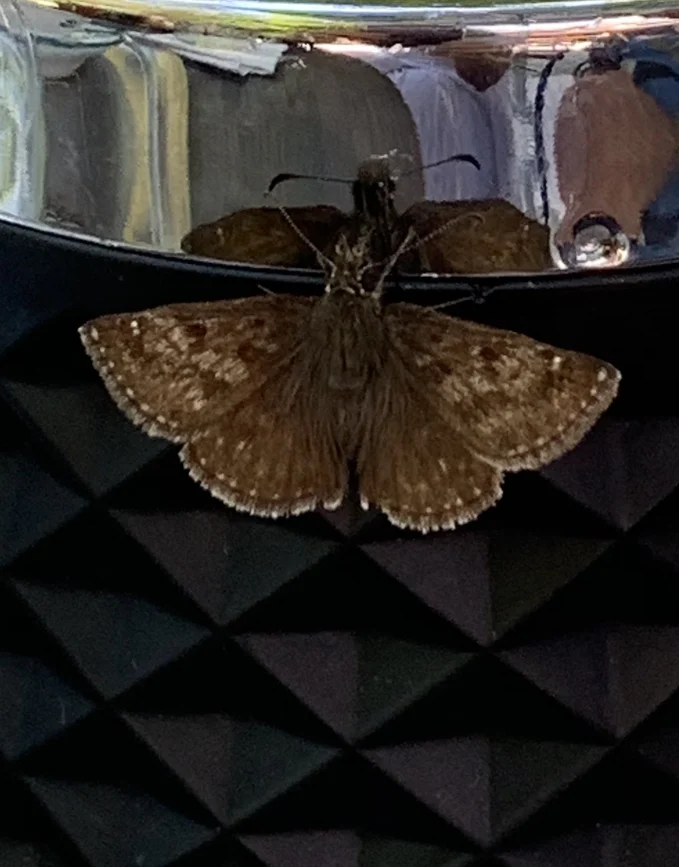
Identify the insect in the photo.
Erynnis tages
